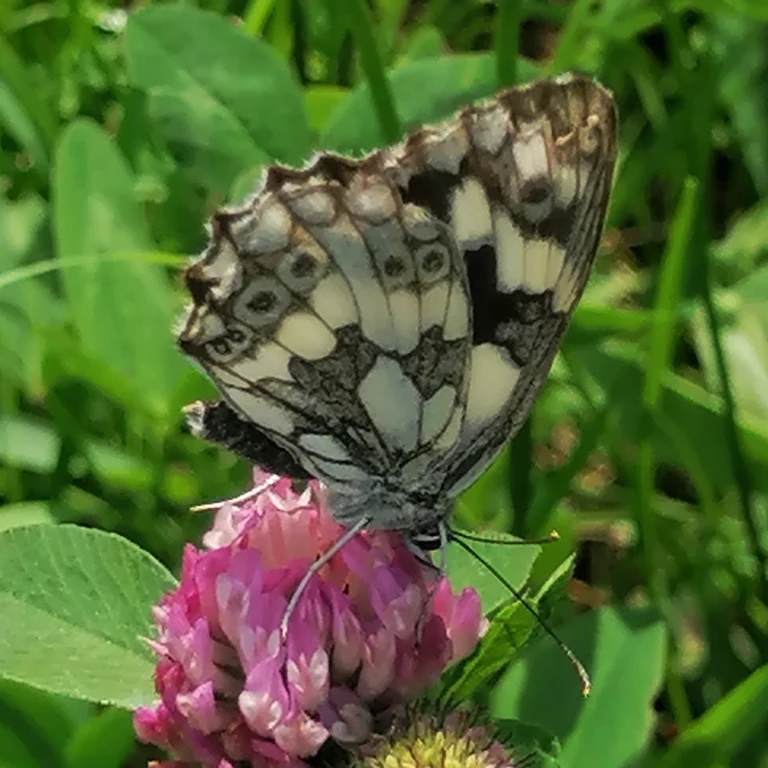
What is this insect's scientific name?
Melanargia galathea
